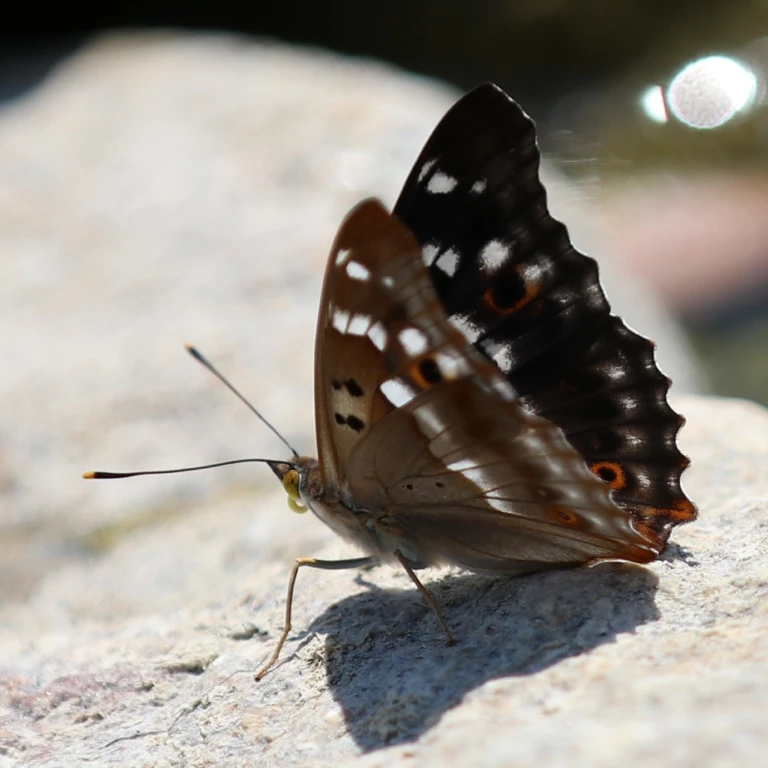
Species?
Apatura ilia
